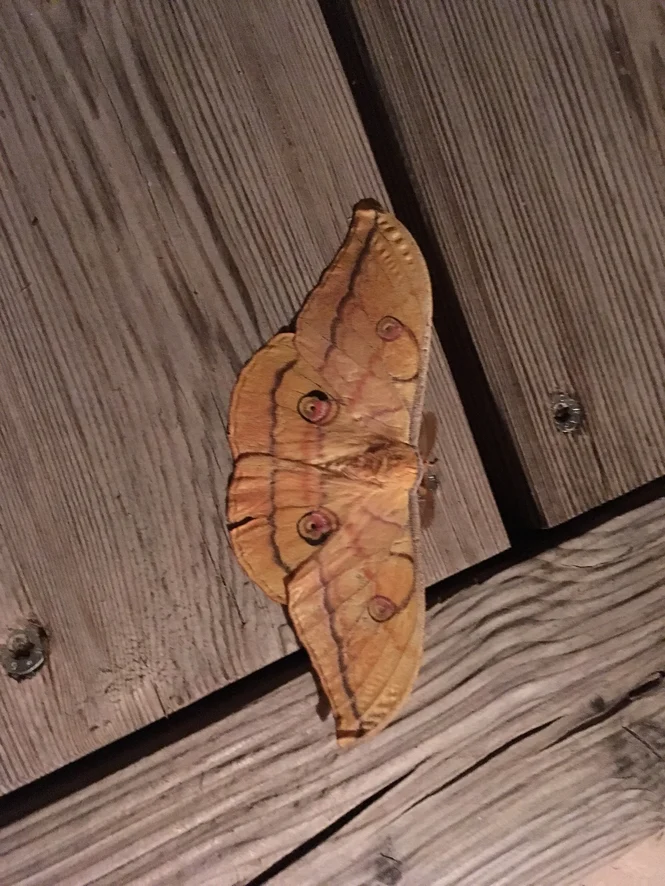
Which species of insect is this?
Antheraea yamamai
